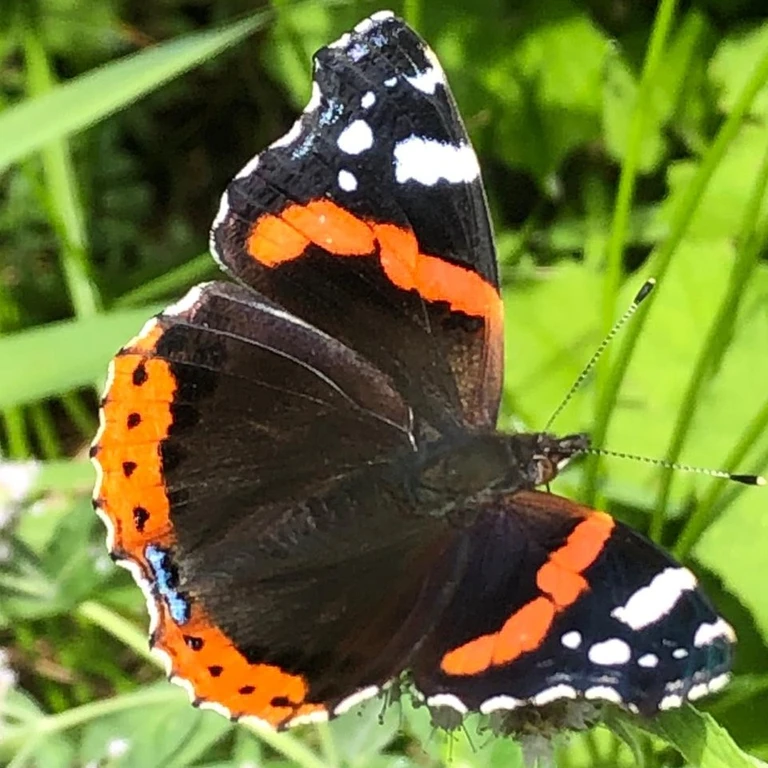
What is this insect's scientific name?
Vanessa atalanta
